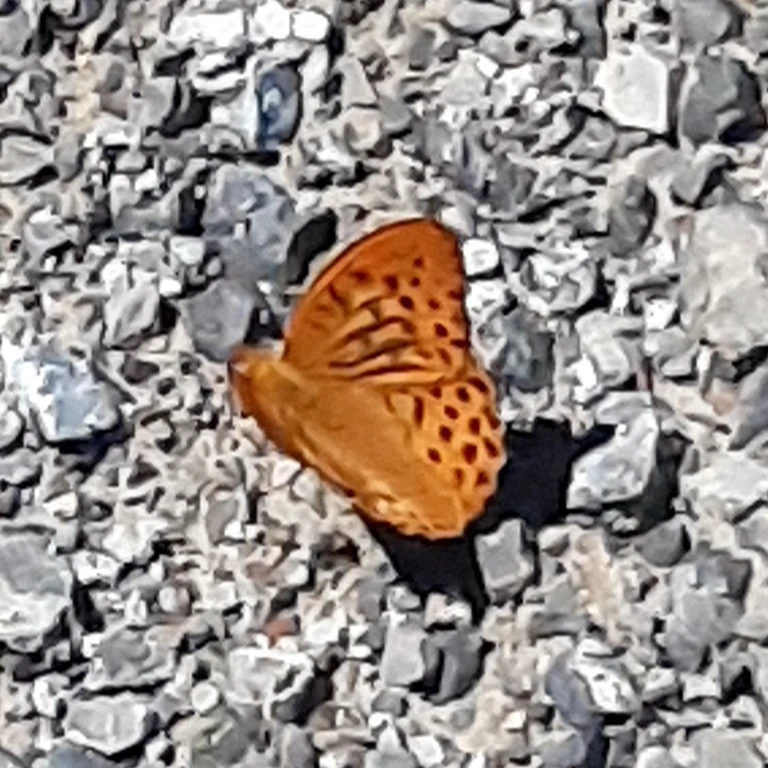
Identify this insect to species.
Argynnis paphia
